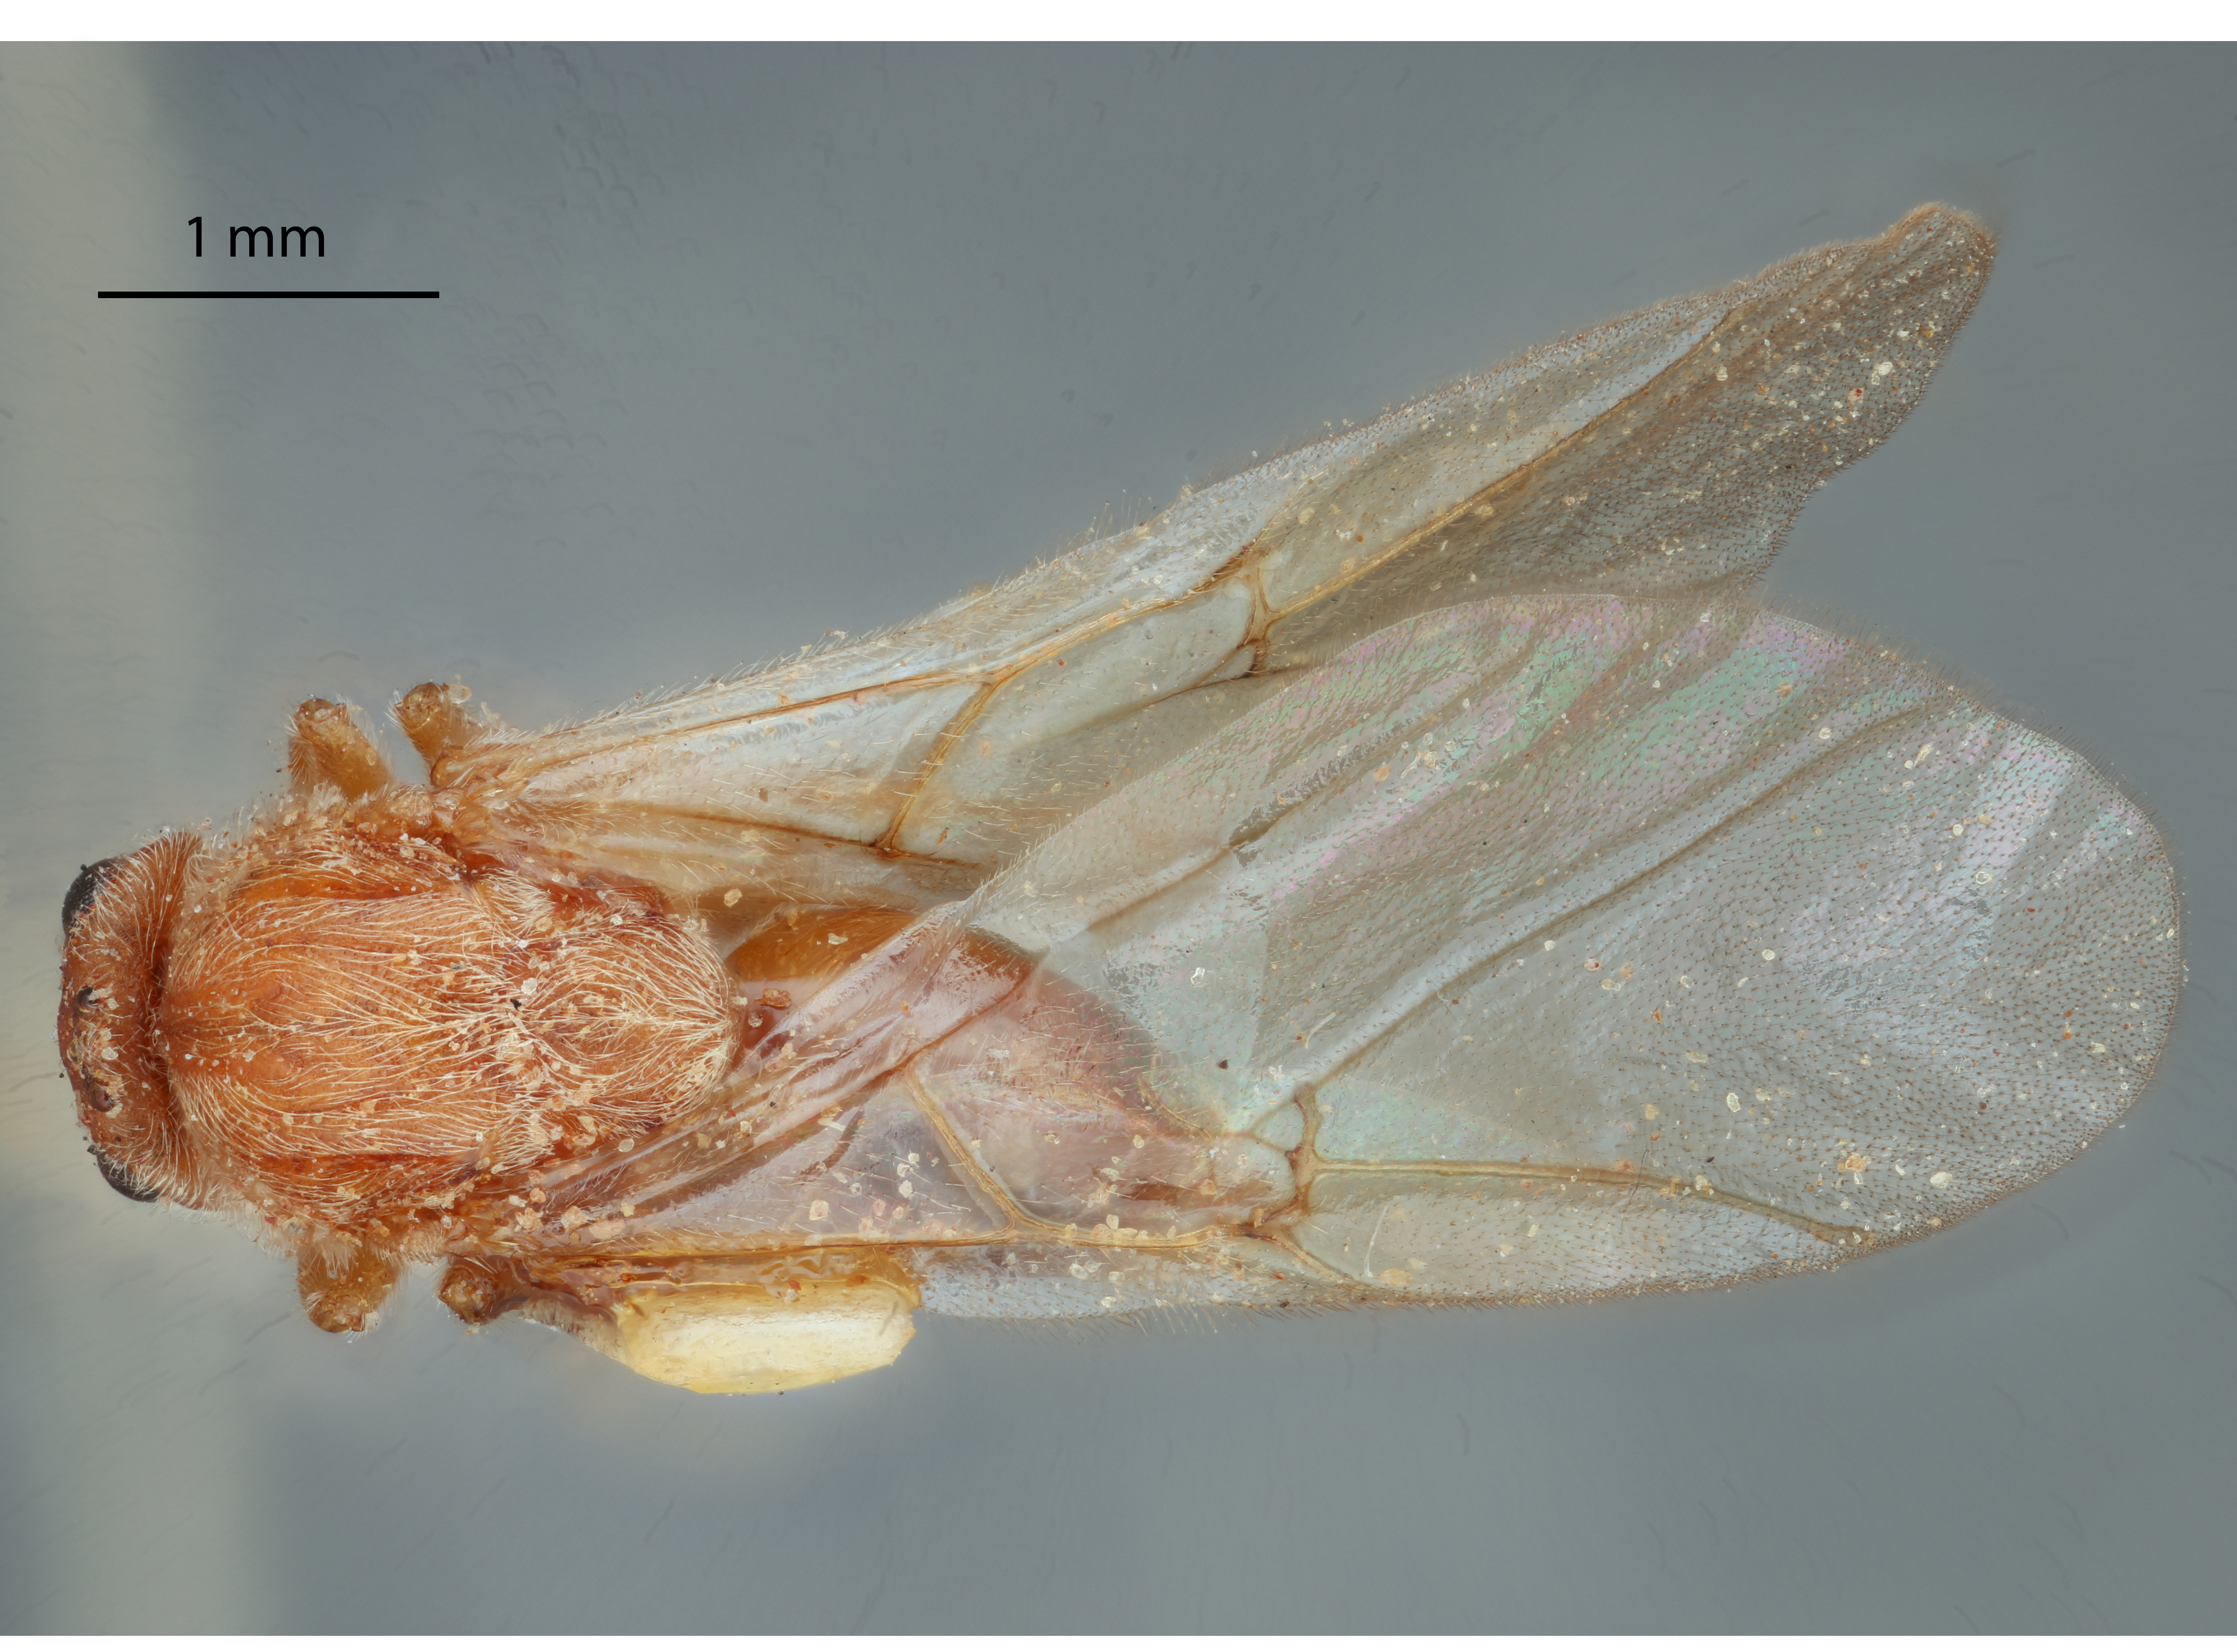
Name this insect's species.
Holcaspis chrysolepidis
